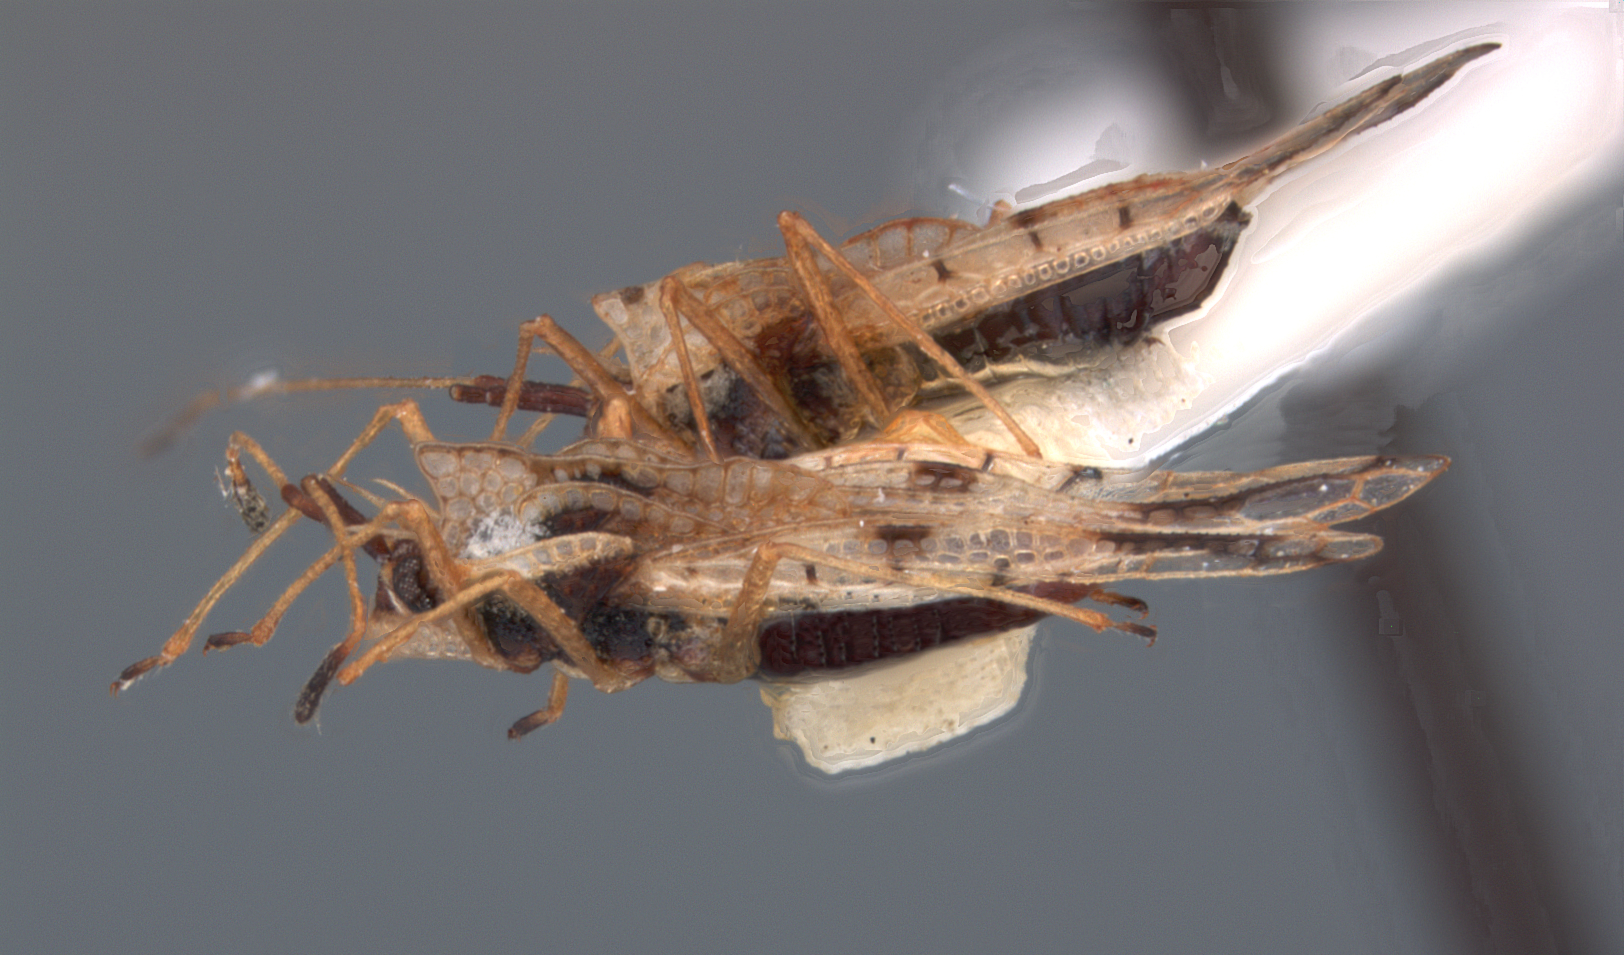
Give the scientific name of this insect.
Gargaphia schulzei
